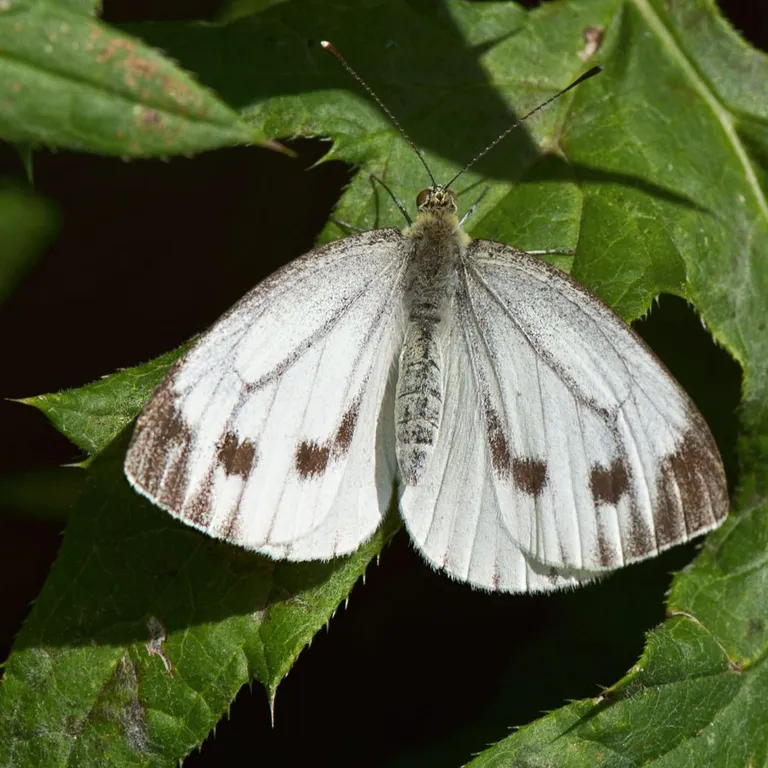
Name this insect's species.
Pieris napi
